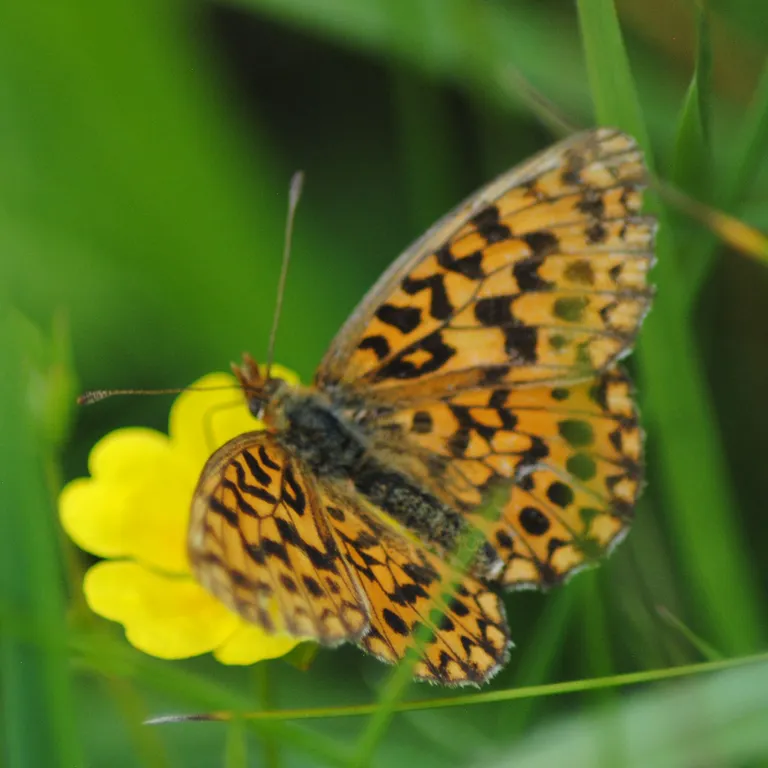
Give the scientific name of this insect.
Boloria dia
